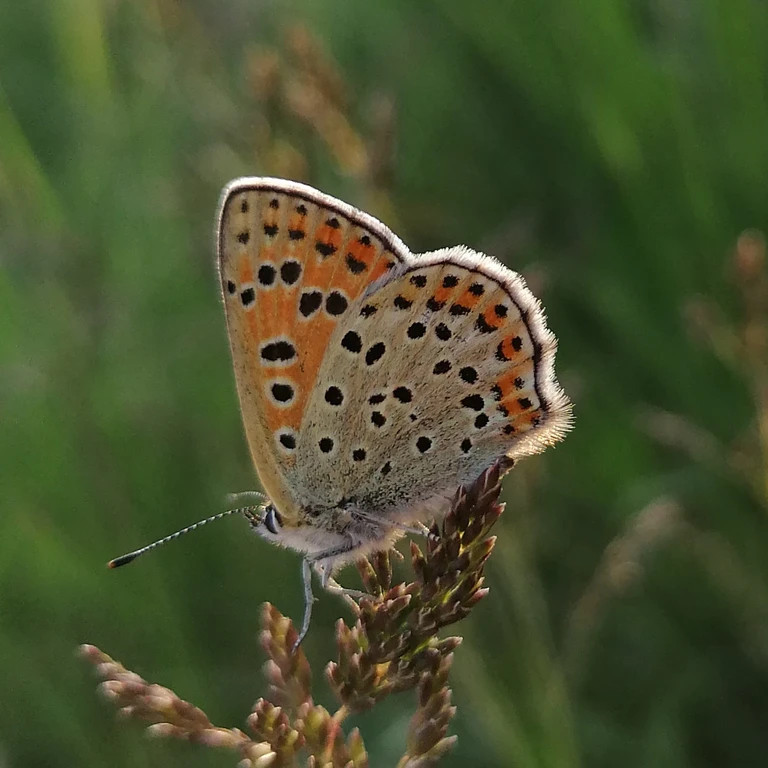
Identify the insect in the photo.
Lycaena tityrus (also Loweia tityrus)
